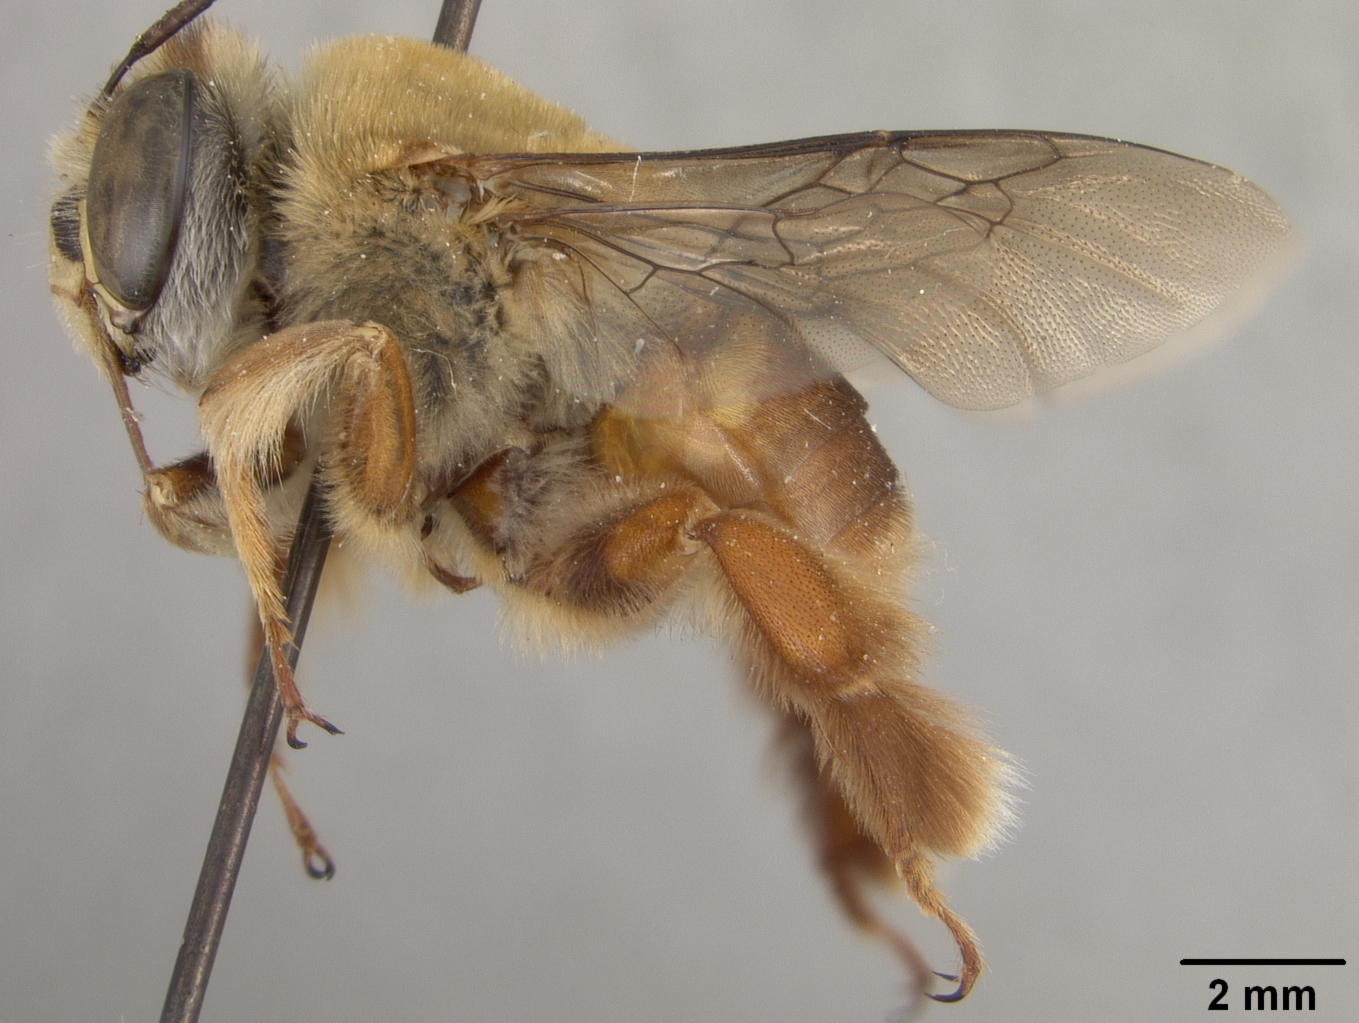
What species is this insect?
Centris inermis
